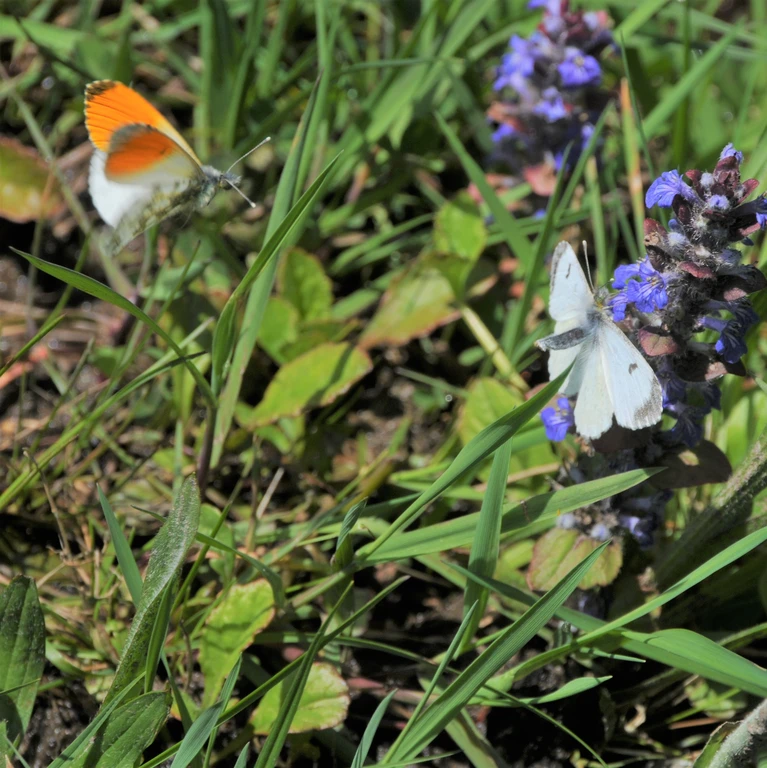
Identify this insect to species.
Anthocharis cardamines
